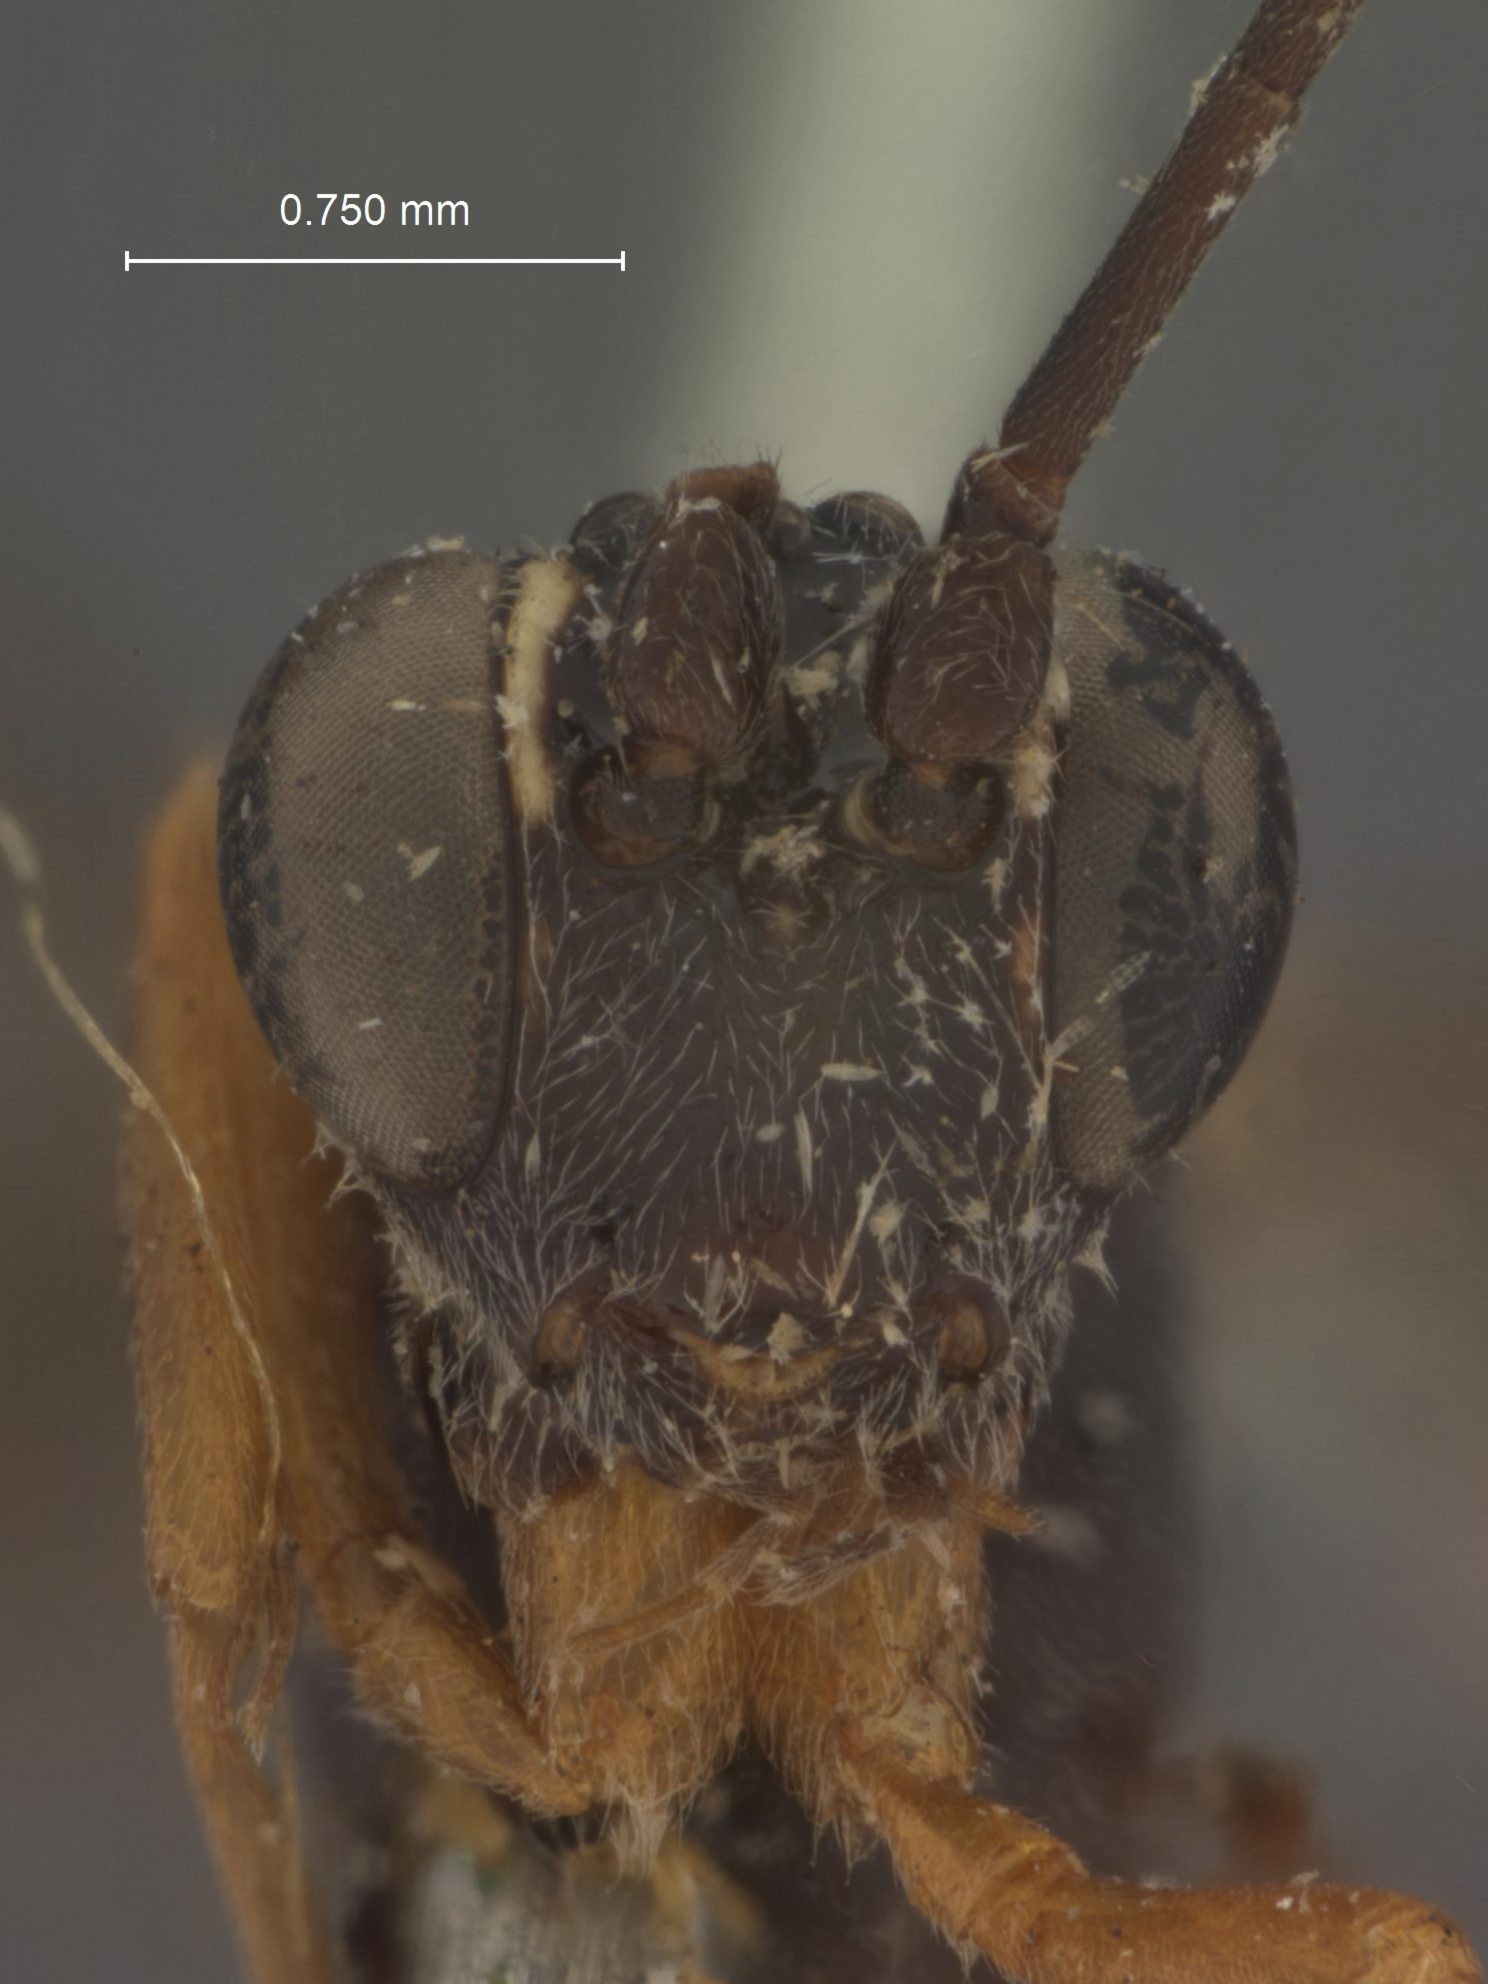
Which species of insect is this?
Listrognathus agnatus
